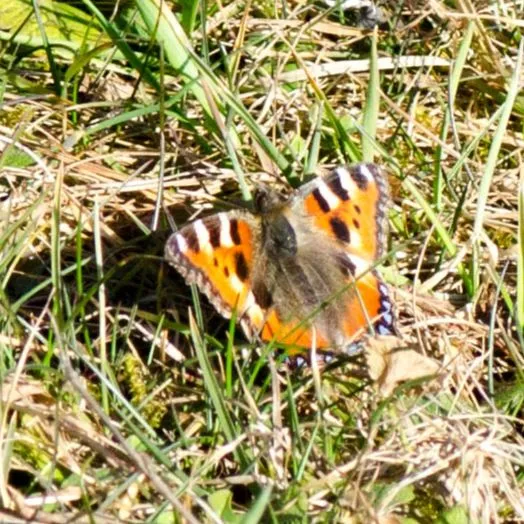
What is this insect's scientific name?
Aglais urticae
